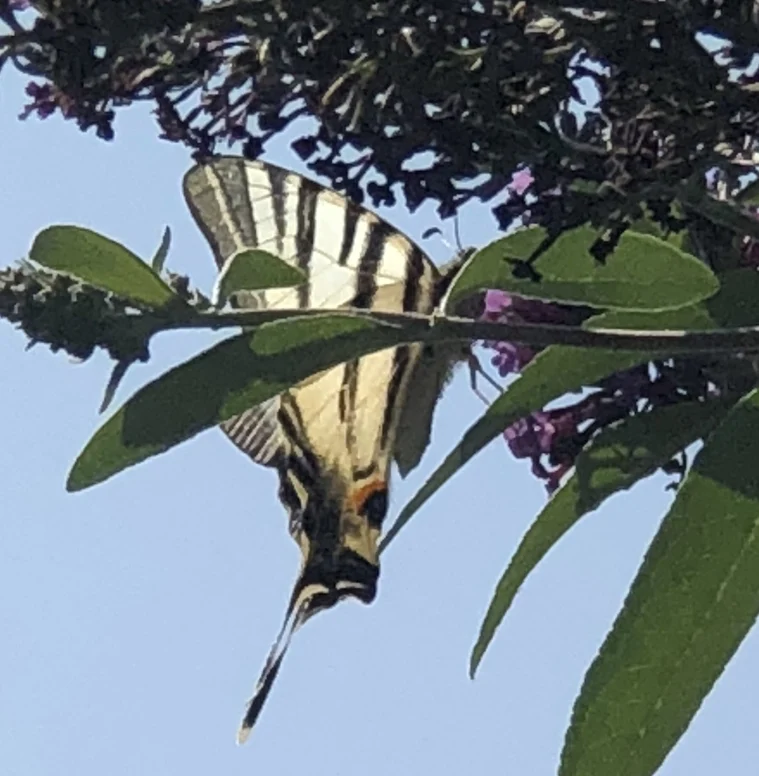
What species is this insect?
Iphiclides podalirius
